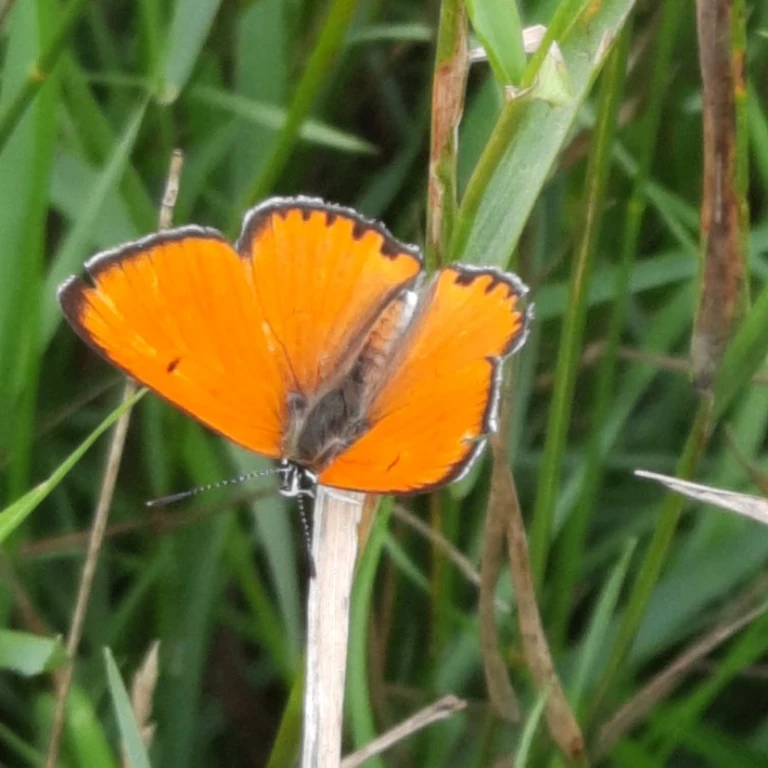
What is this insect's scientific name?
Lycaena dispar
